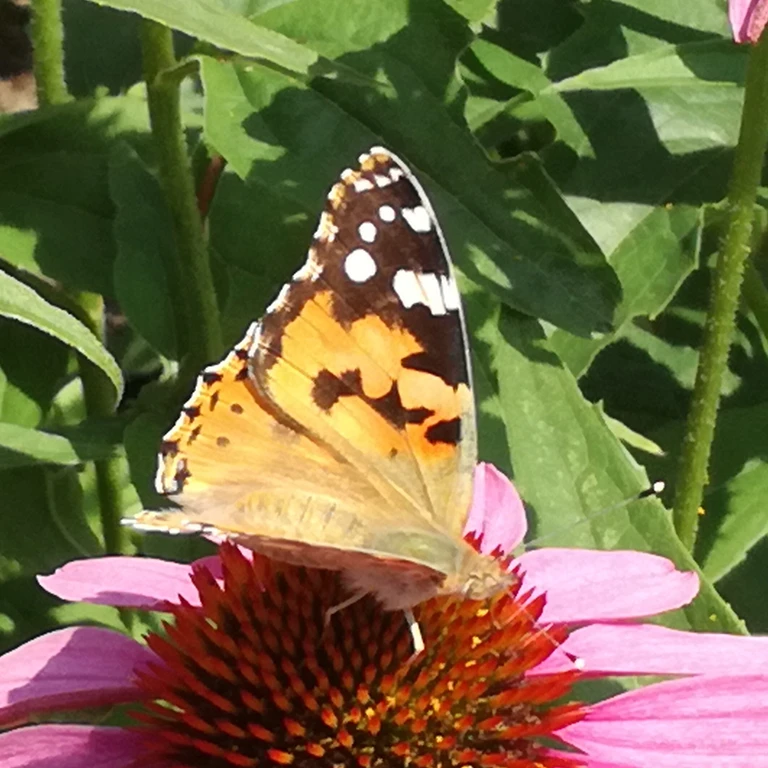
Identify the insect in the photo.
Vanessa cardui
